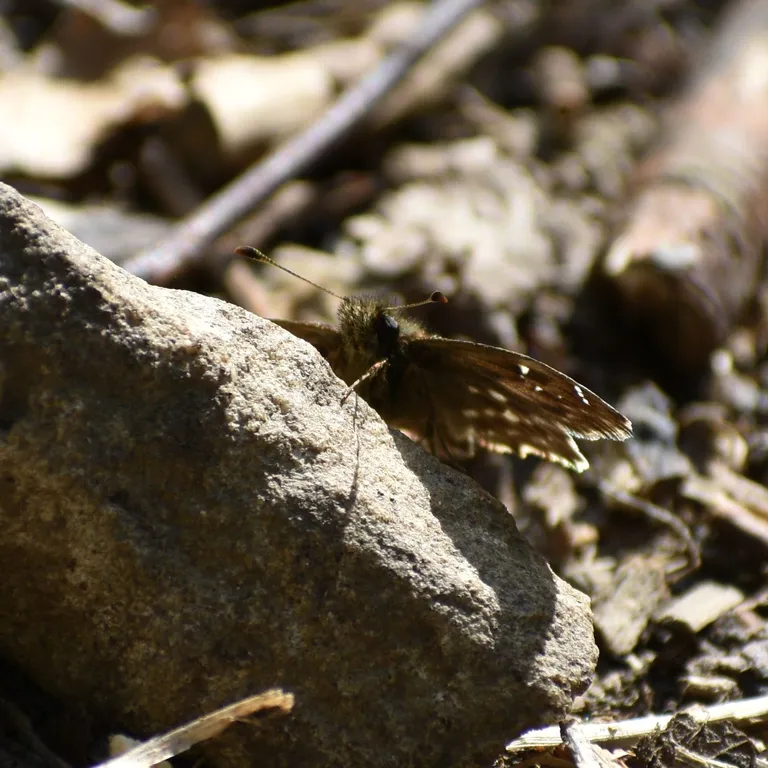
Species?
Erynnis tages
